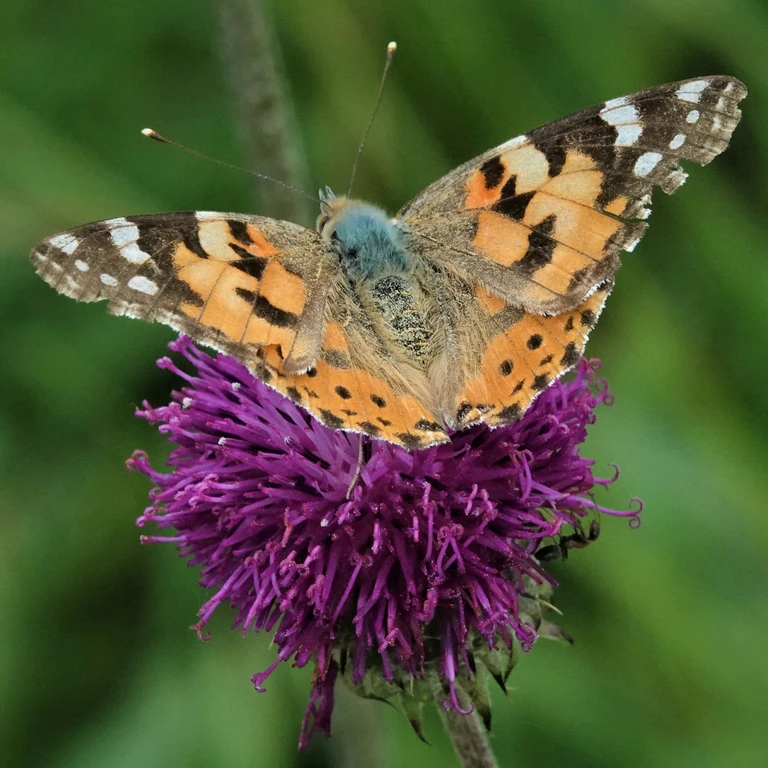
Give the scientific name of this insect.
Vanessa cardui
